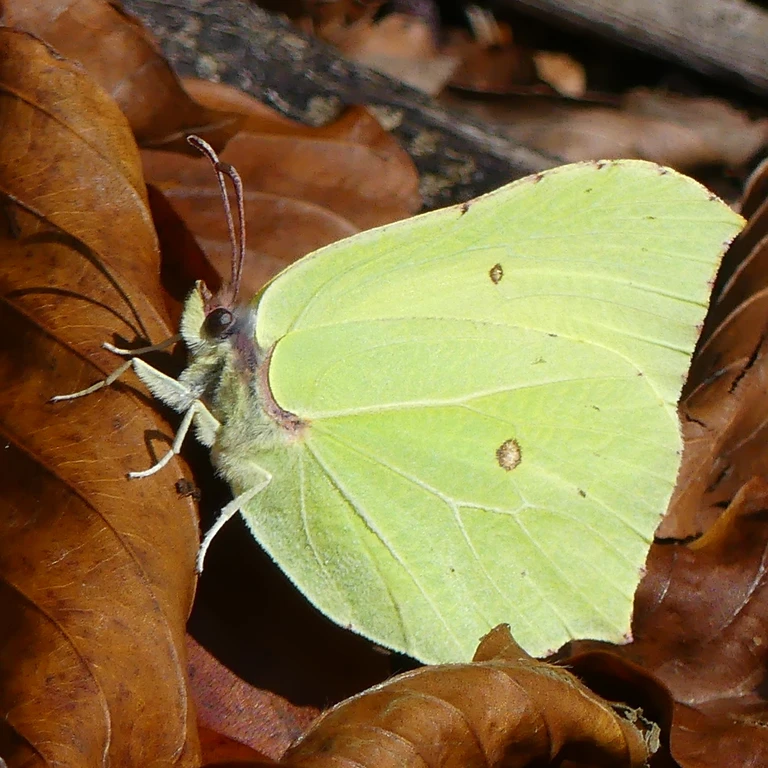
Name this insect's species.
Gonepteryx rhamni
